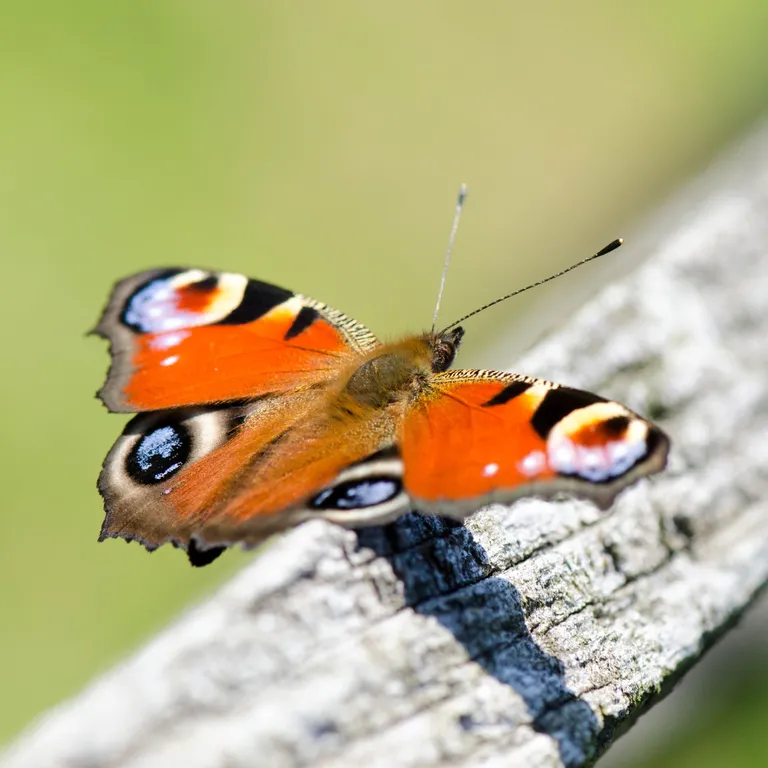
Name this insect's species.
Aglais io
